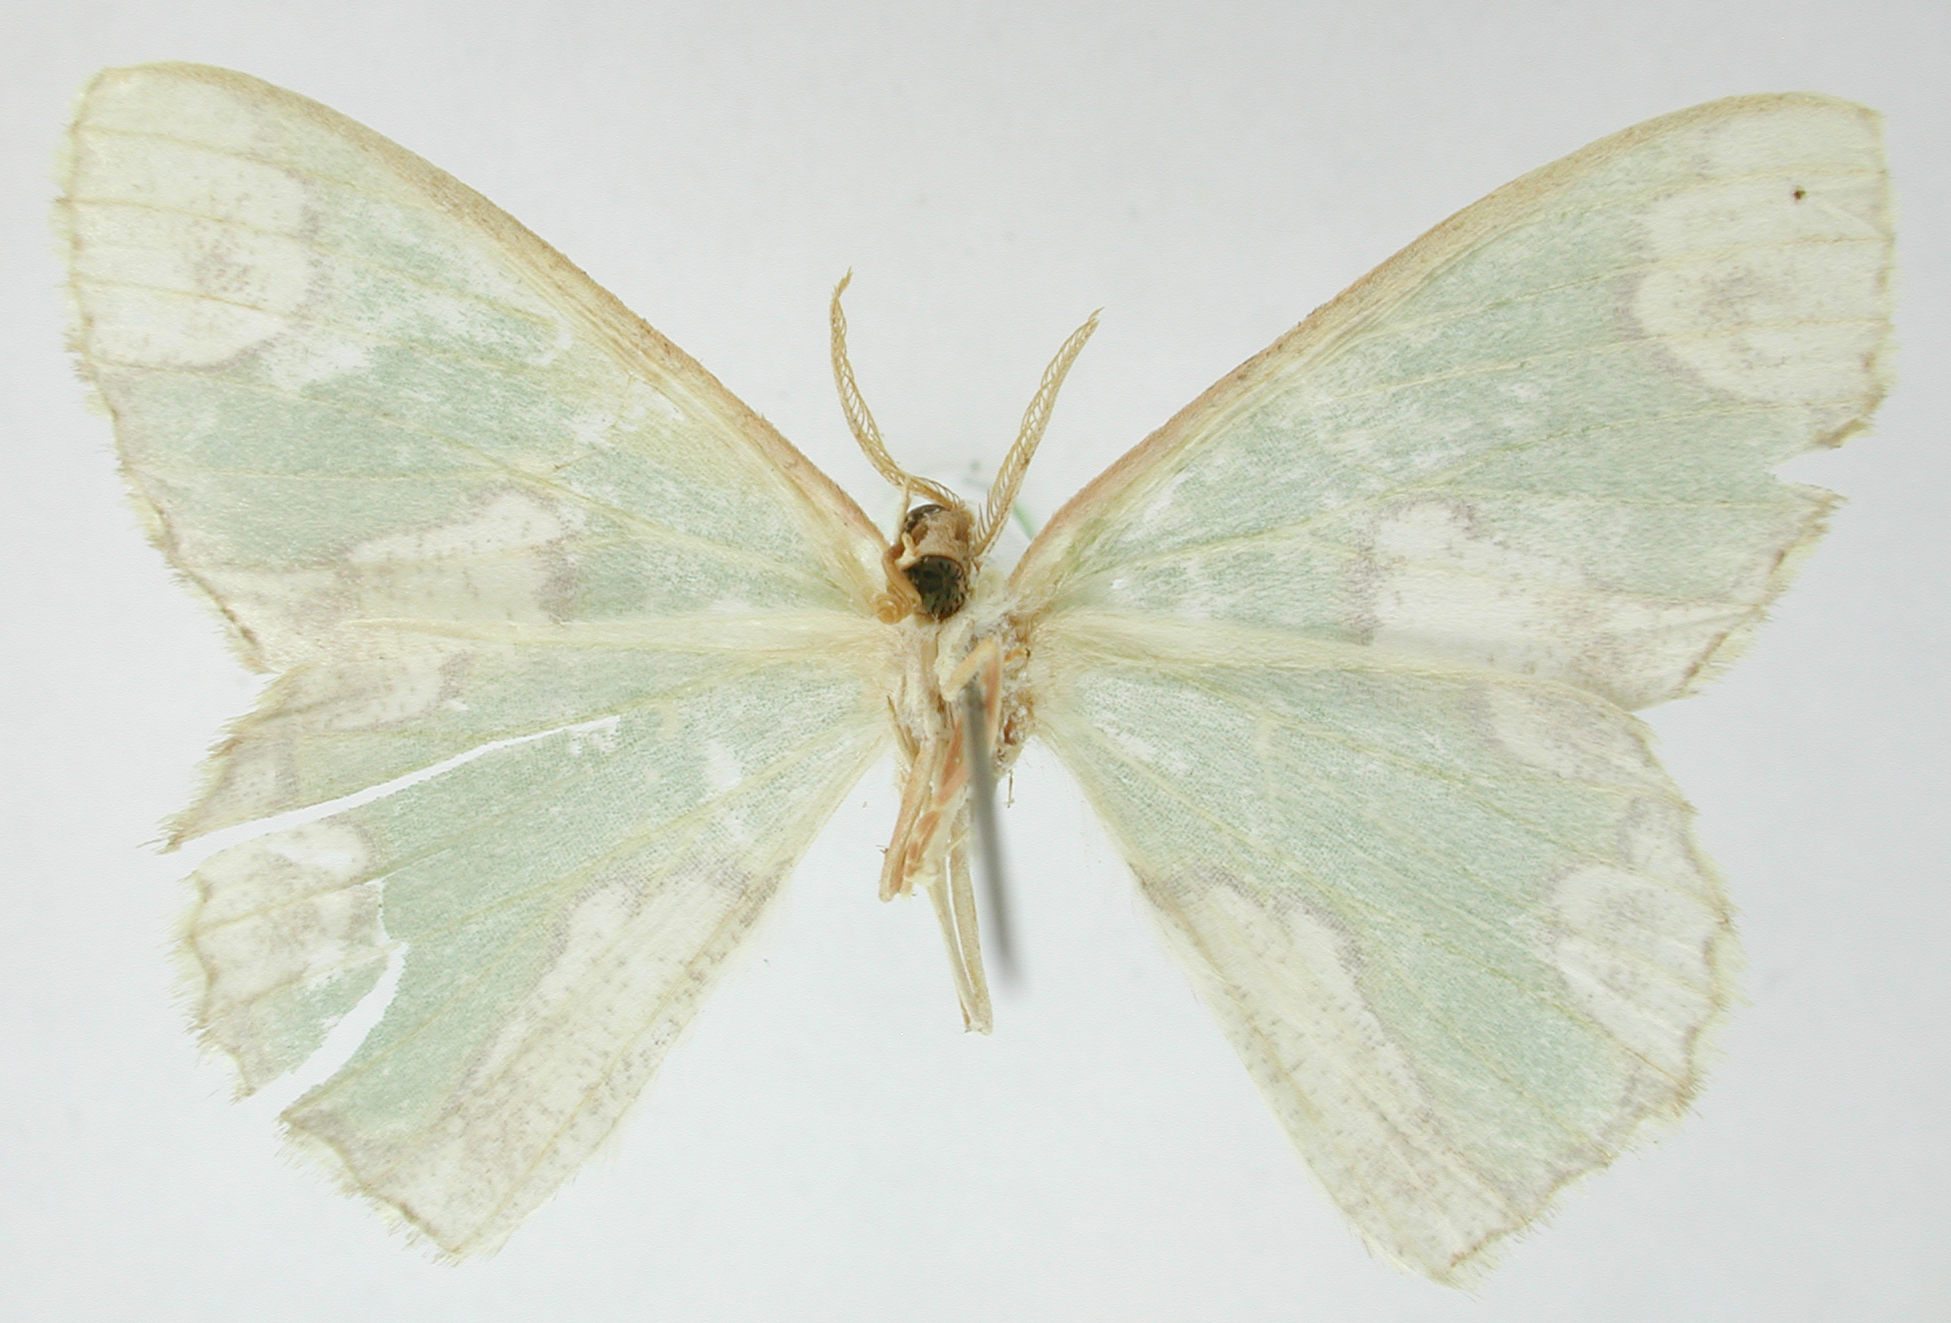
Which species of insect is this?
Oospila aliphera
